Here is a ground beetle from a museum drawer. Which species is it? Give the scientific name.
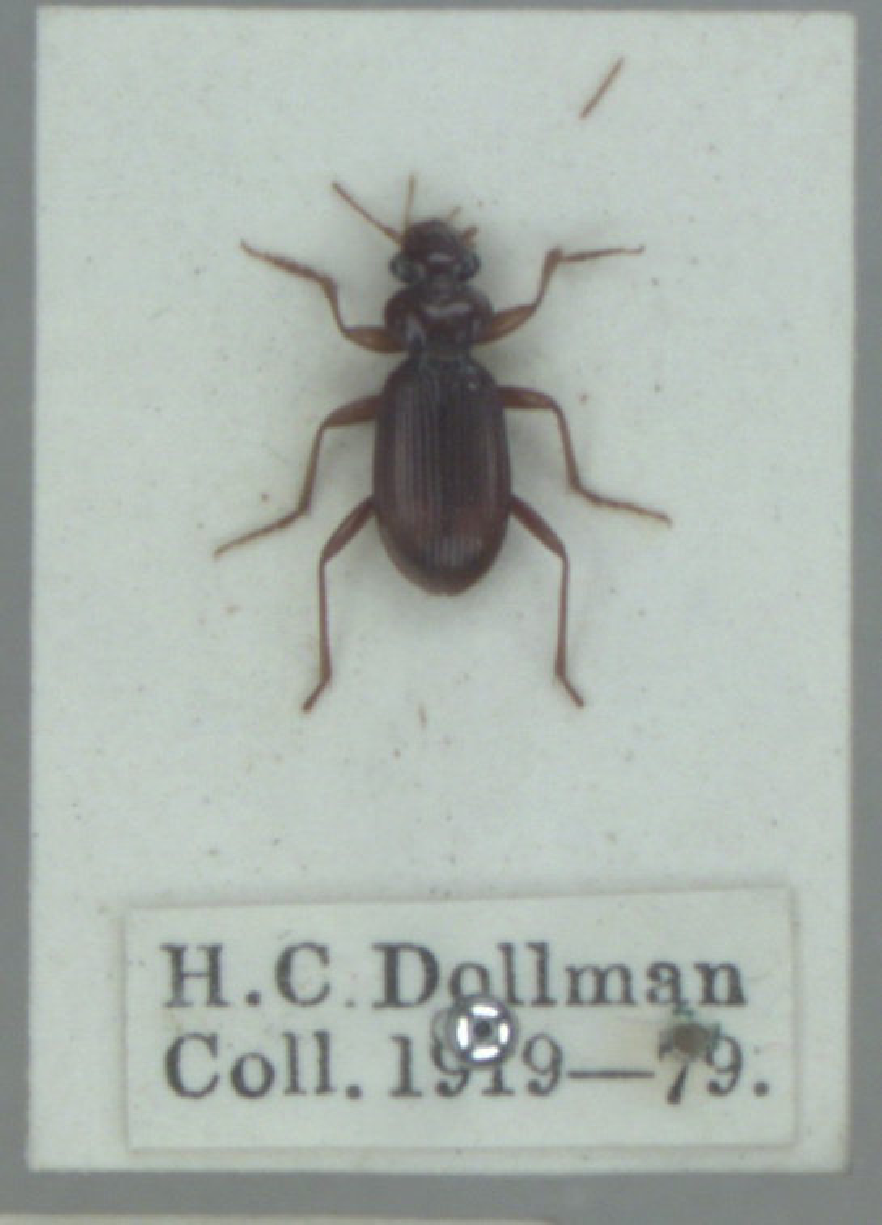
Leistus ferrugineus
